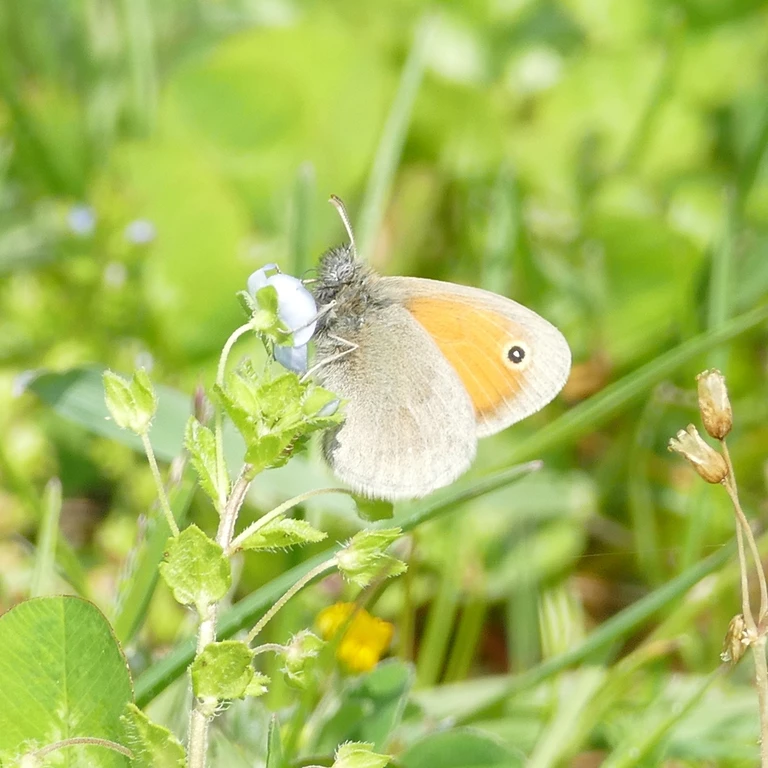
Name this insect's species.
Coenonympha pamphilus
